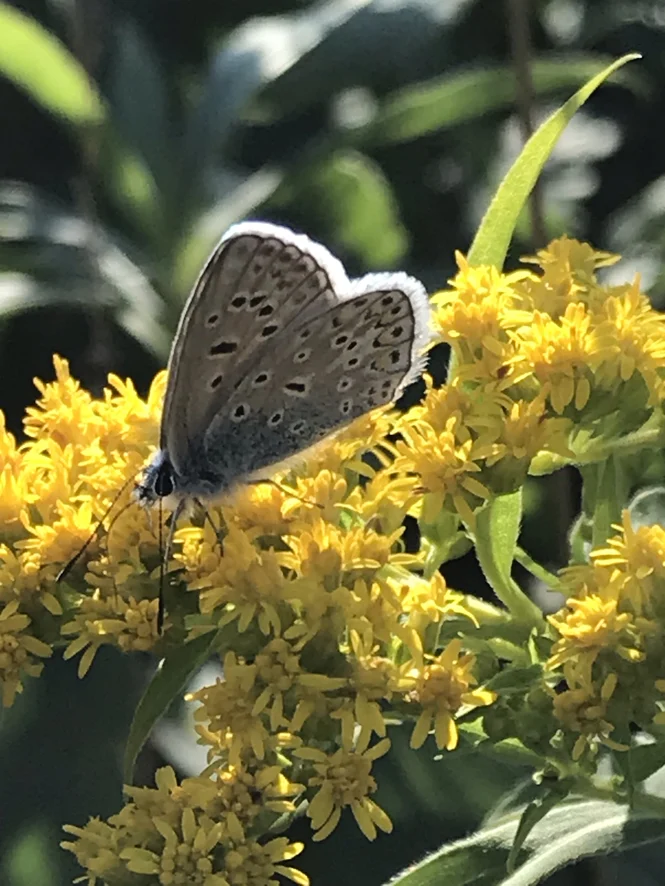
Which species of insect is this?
Polyommatus icarus
